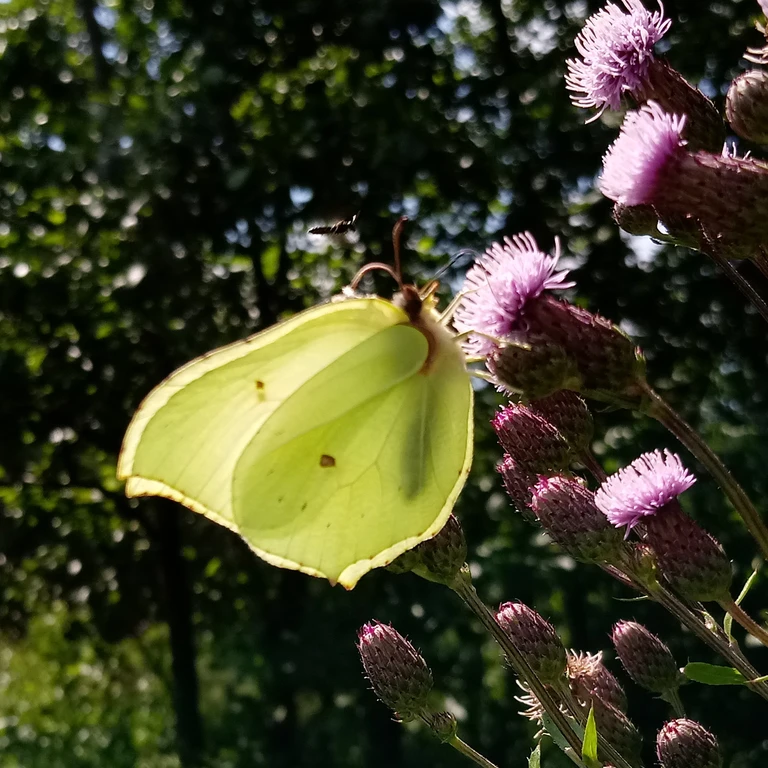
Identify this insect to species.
Gonepteryx rhamni
